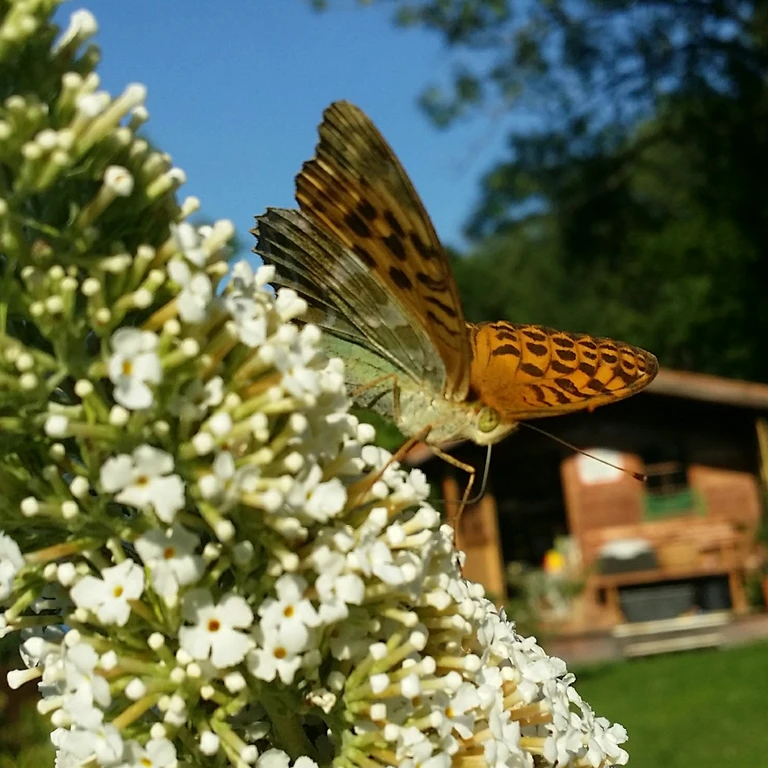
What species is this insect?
Argynnis paphia
